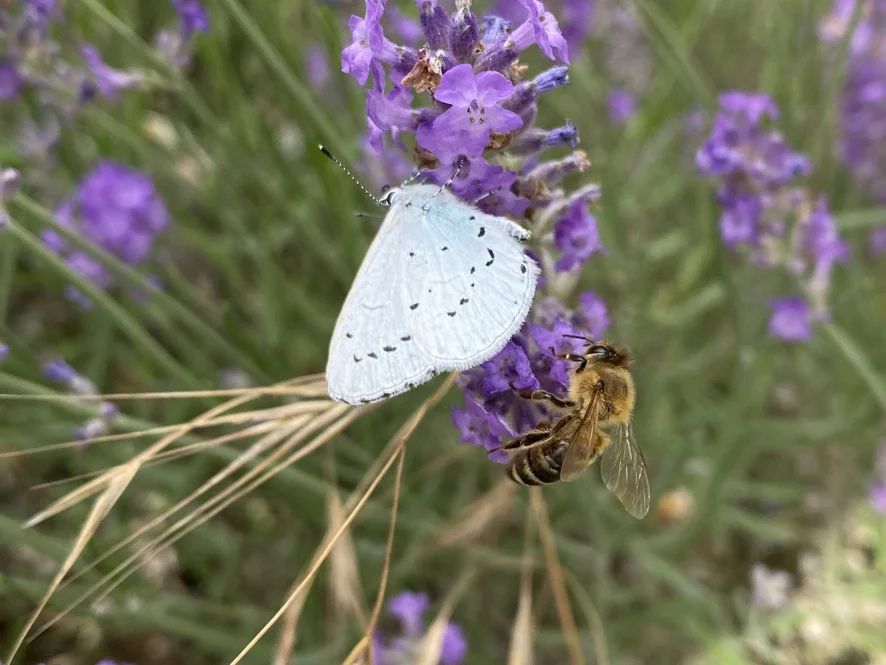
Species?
Celastrina argiolus
